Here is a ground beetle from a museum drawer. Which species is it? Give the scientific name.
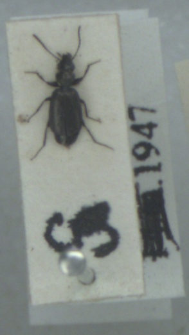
Syntomus foveatus
